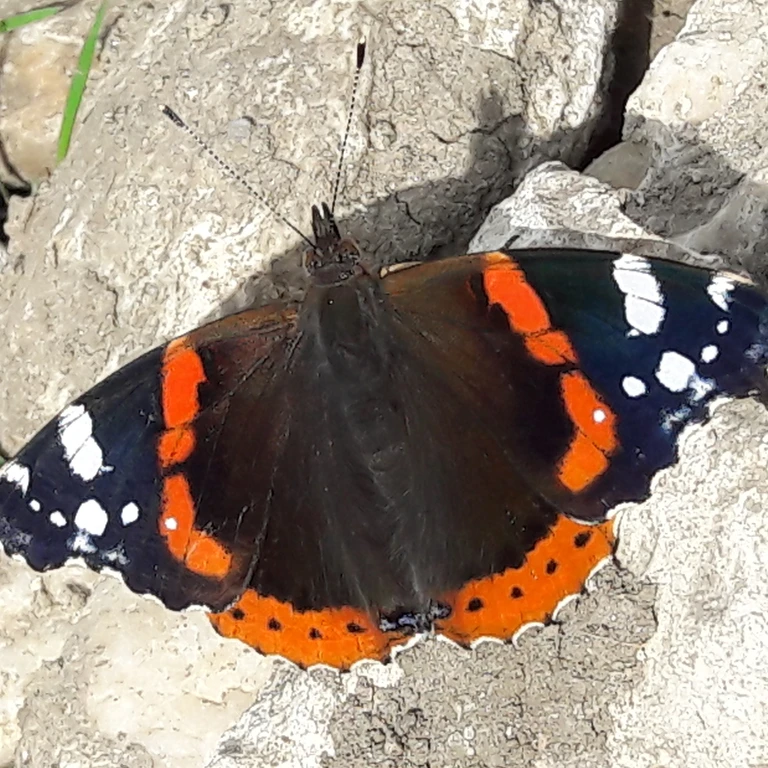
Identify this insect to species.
Vanessa atalanta
